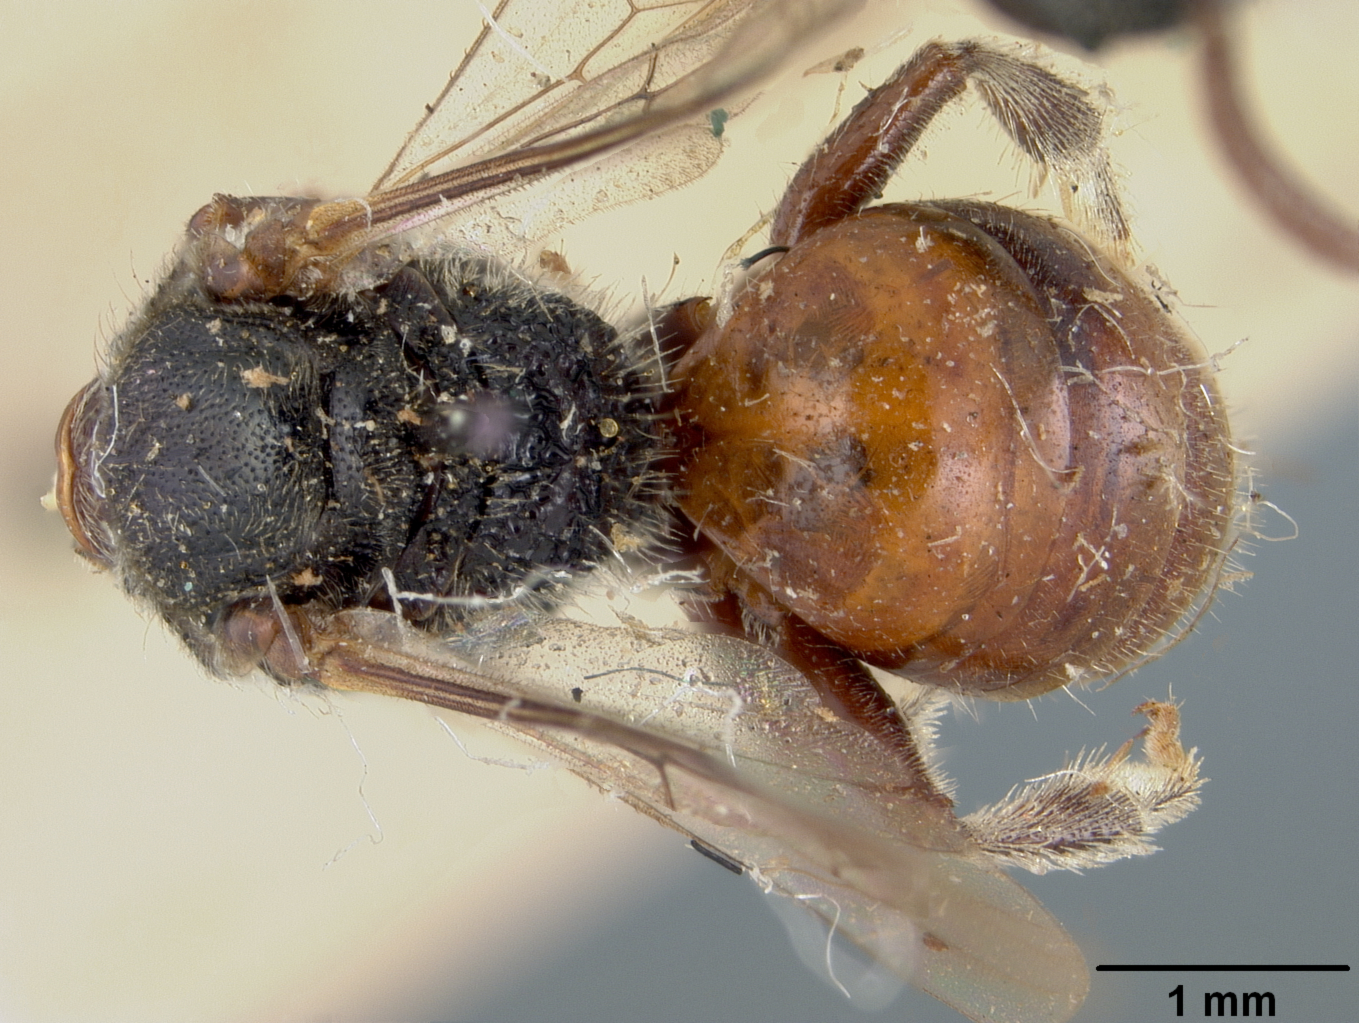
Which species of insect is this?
Sphecodes shawi
